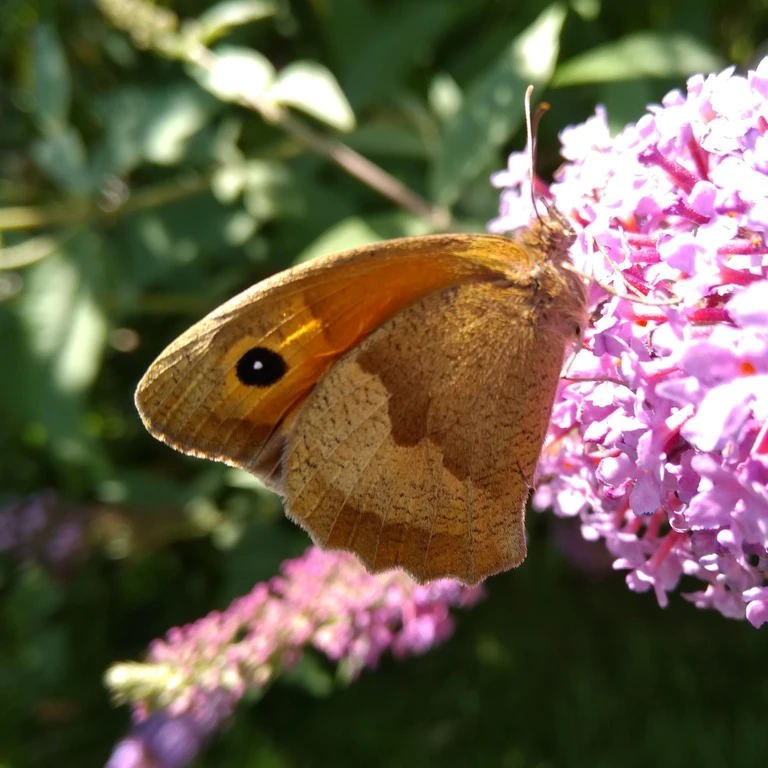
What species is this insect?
Maniola jurtina
